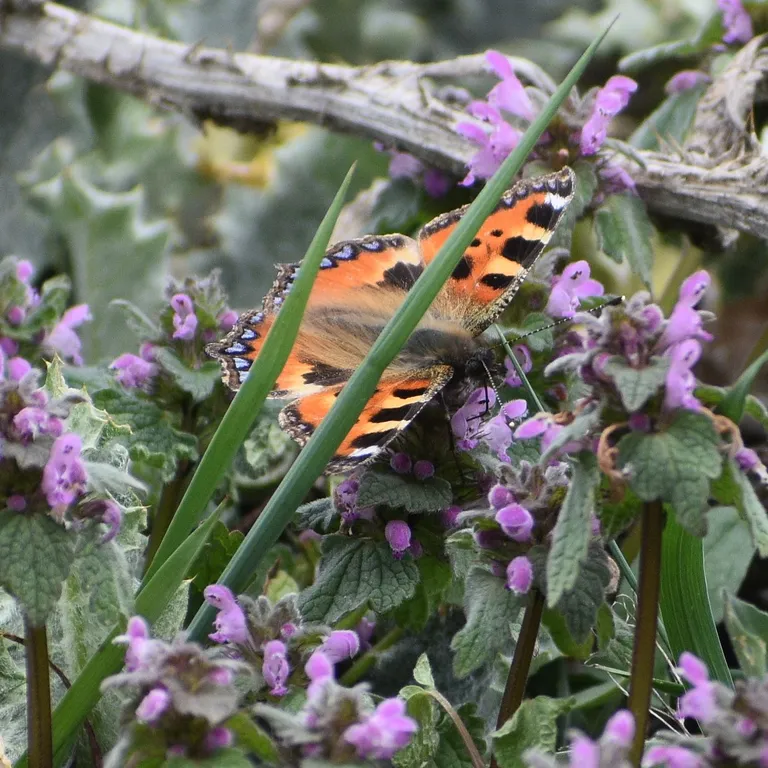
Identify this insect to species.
Aglais urticae
